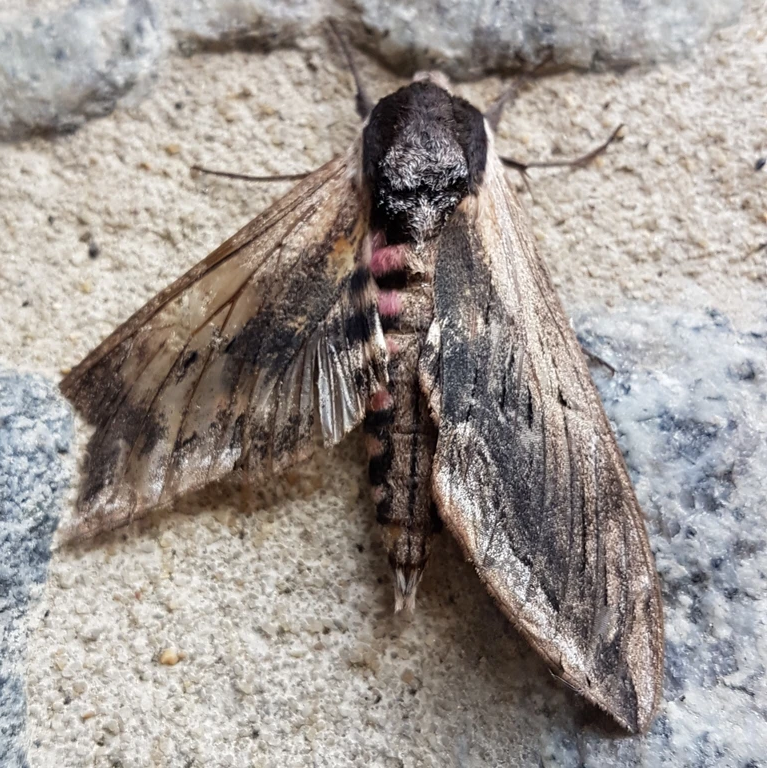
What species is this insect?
Sphinx ligustri
